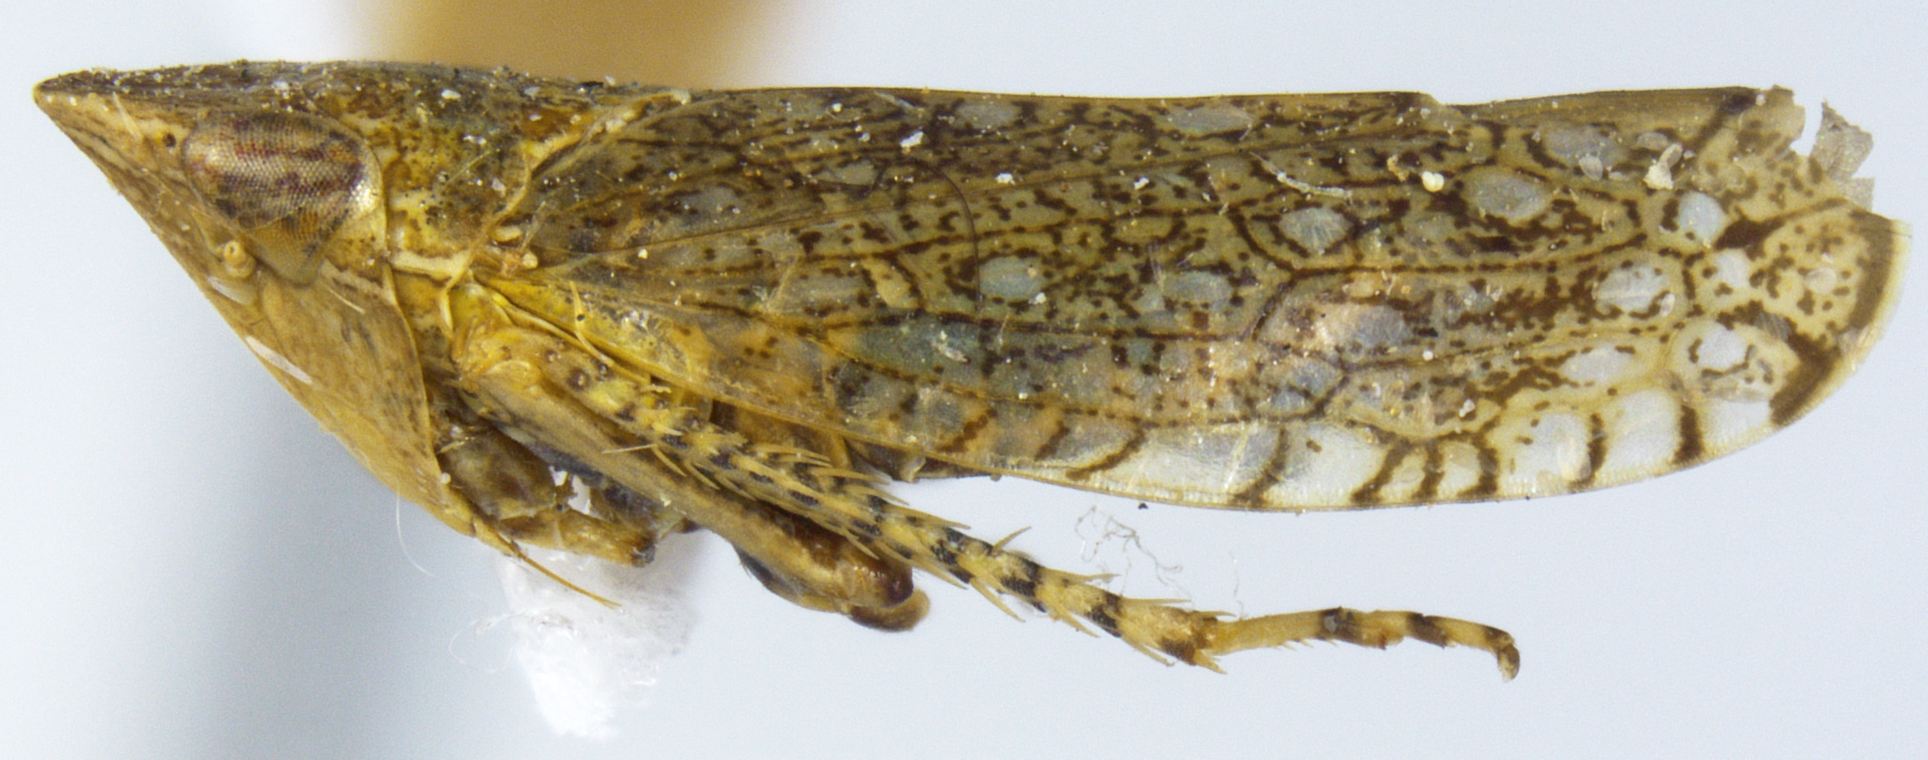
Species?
Scaphytopius cinnamoneus
